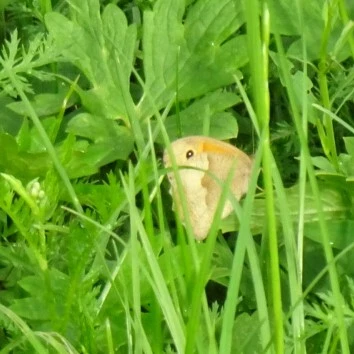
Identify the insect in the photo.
Maniola jurtina
